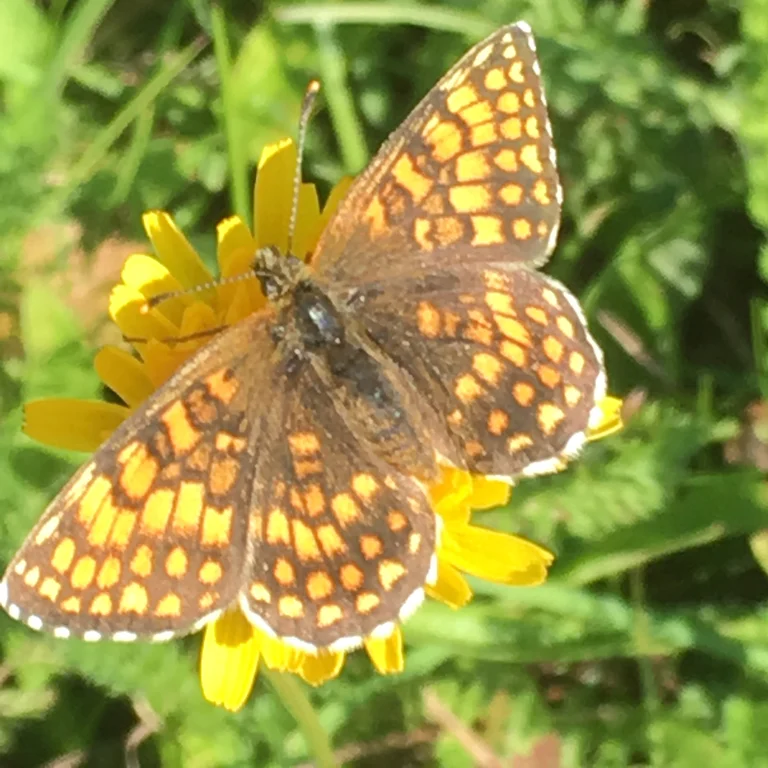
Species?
Melitaea athalia
